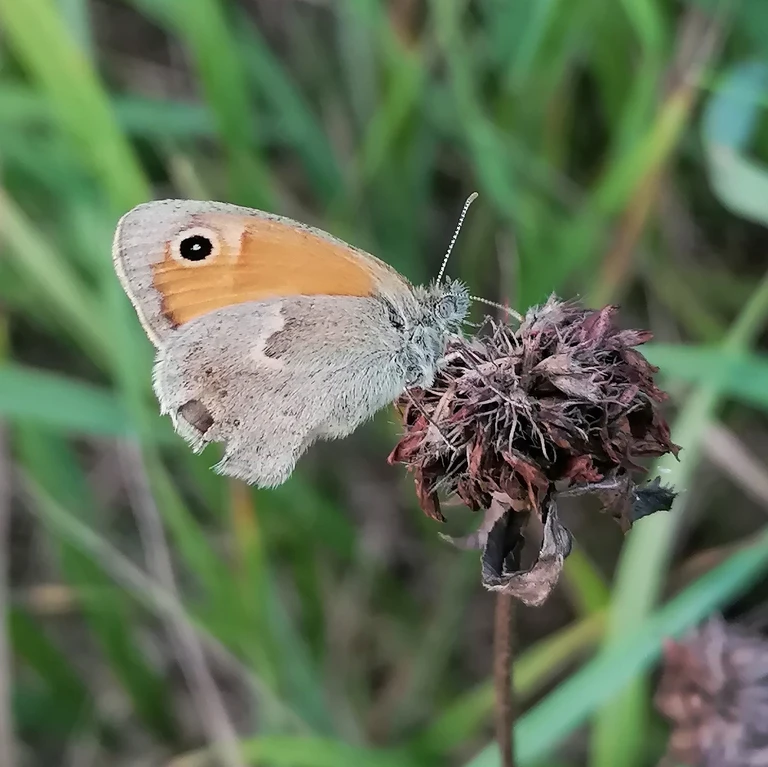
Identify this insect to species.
Coenonympha pamphilus
